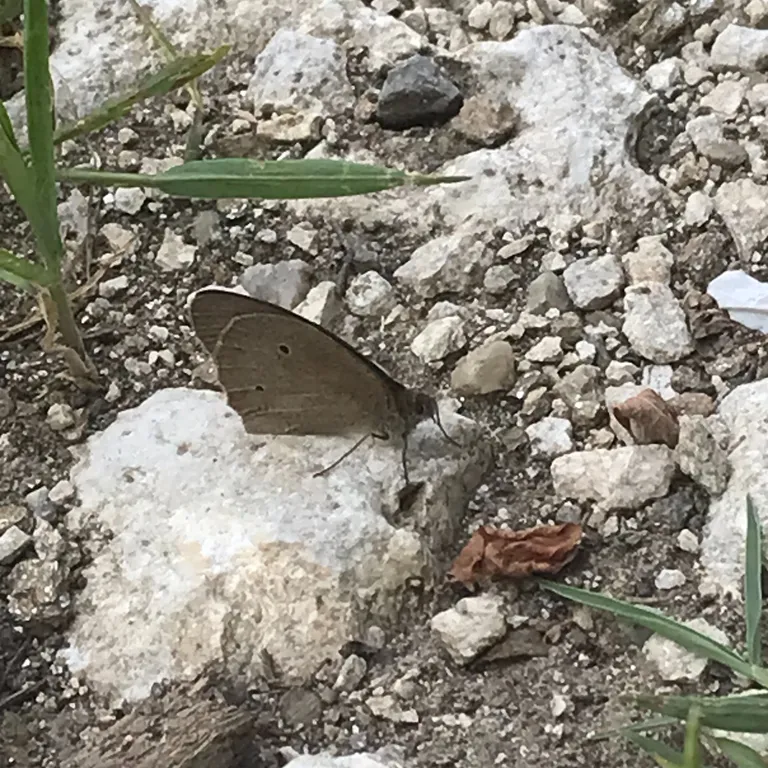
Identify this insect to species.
Maniola jurtina
